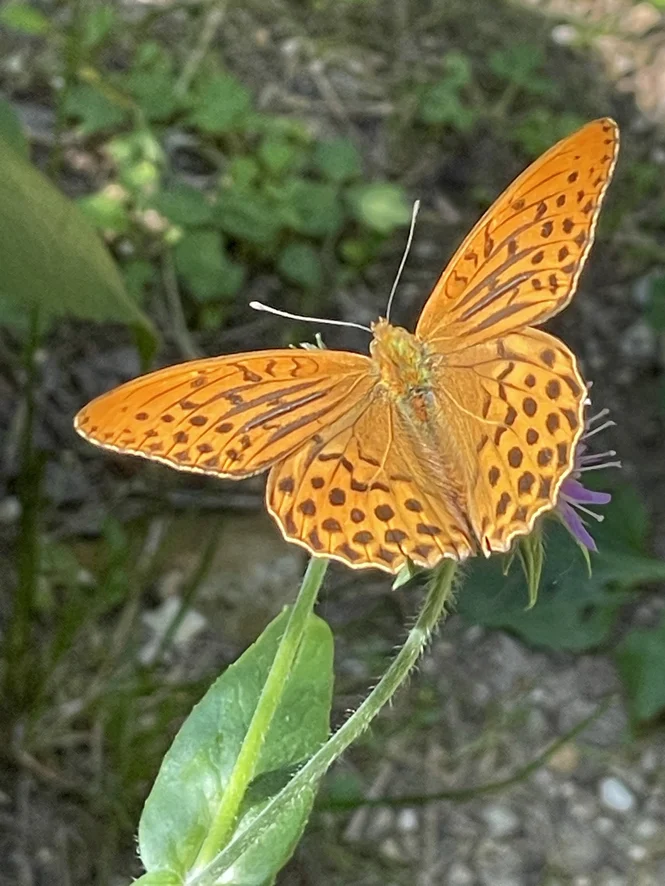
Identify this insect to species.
Argynnis paphia
